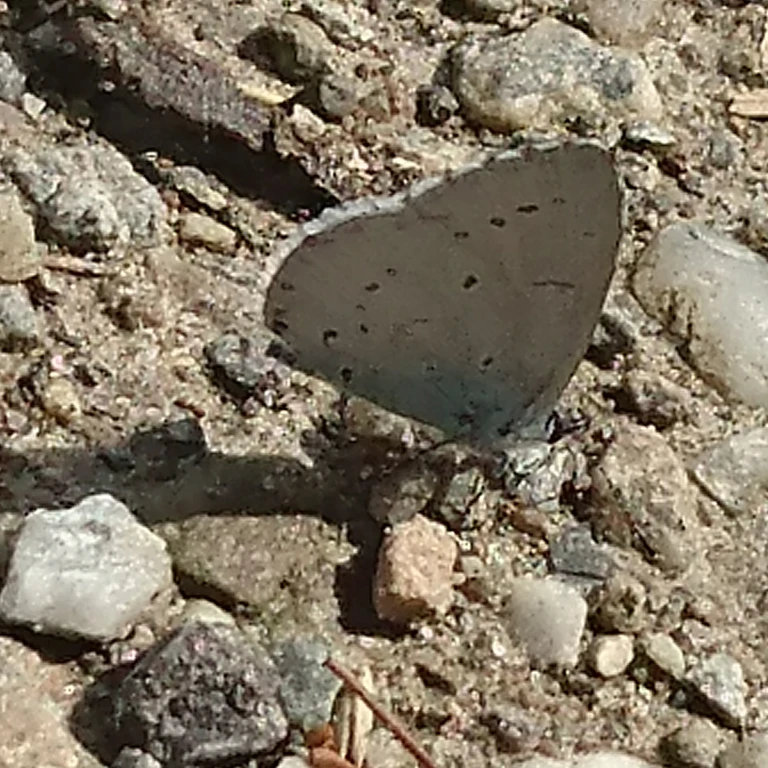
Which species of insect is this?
Celastrina argiolus
